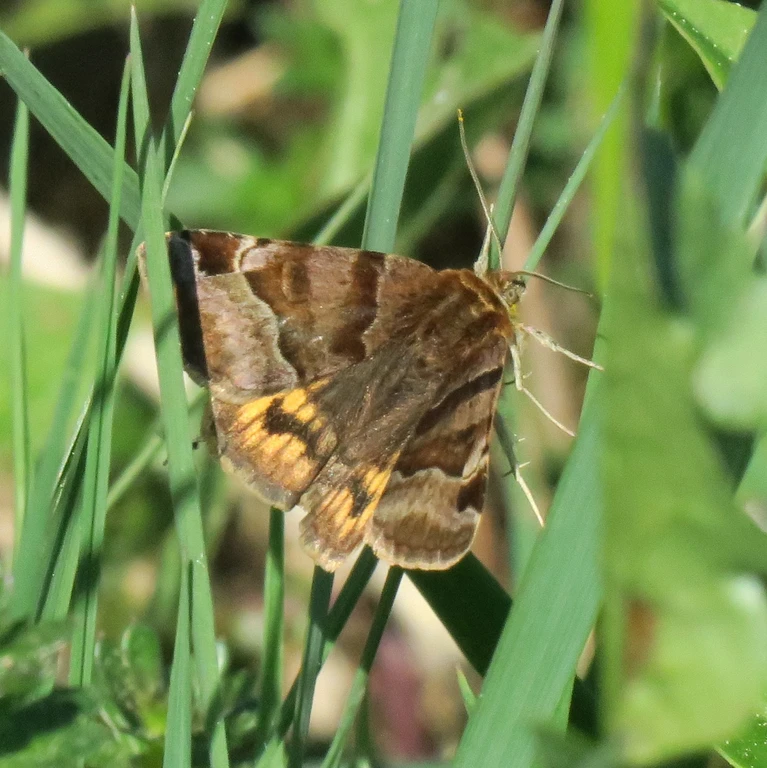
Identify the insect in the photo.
Euclidia glyphica
